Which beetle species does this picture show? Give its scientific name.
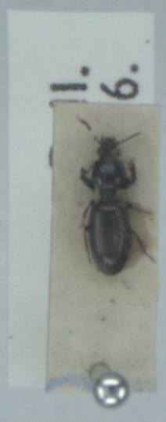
Dyschirius nitidus
